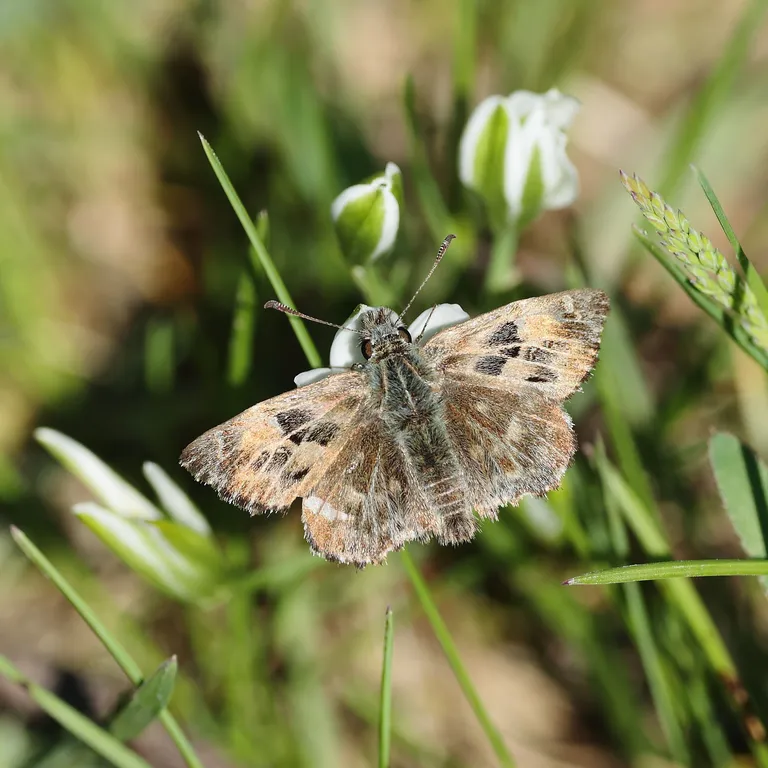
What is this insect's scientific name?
Carcharodus alceae
